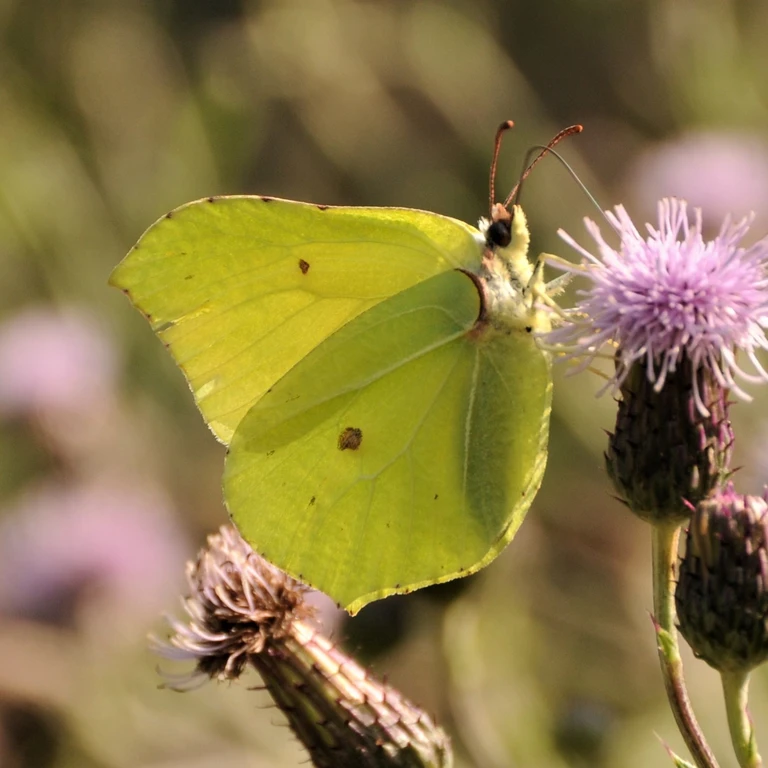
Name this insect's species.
Gonepteryx rhamni
